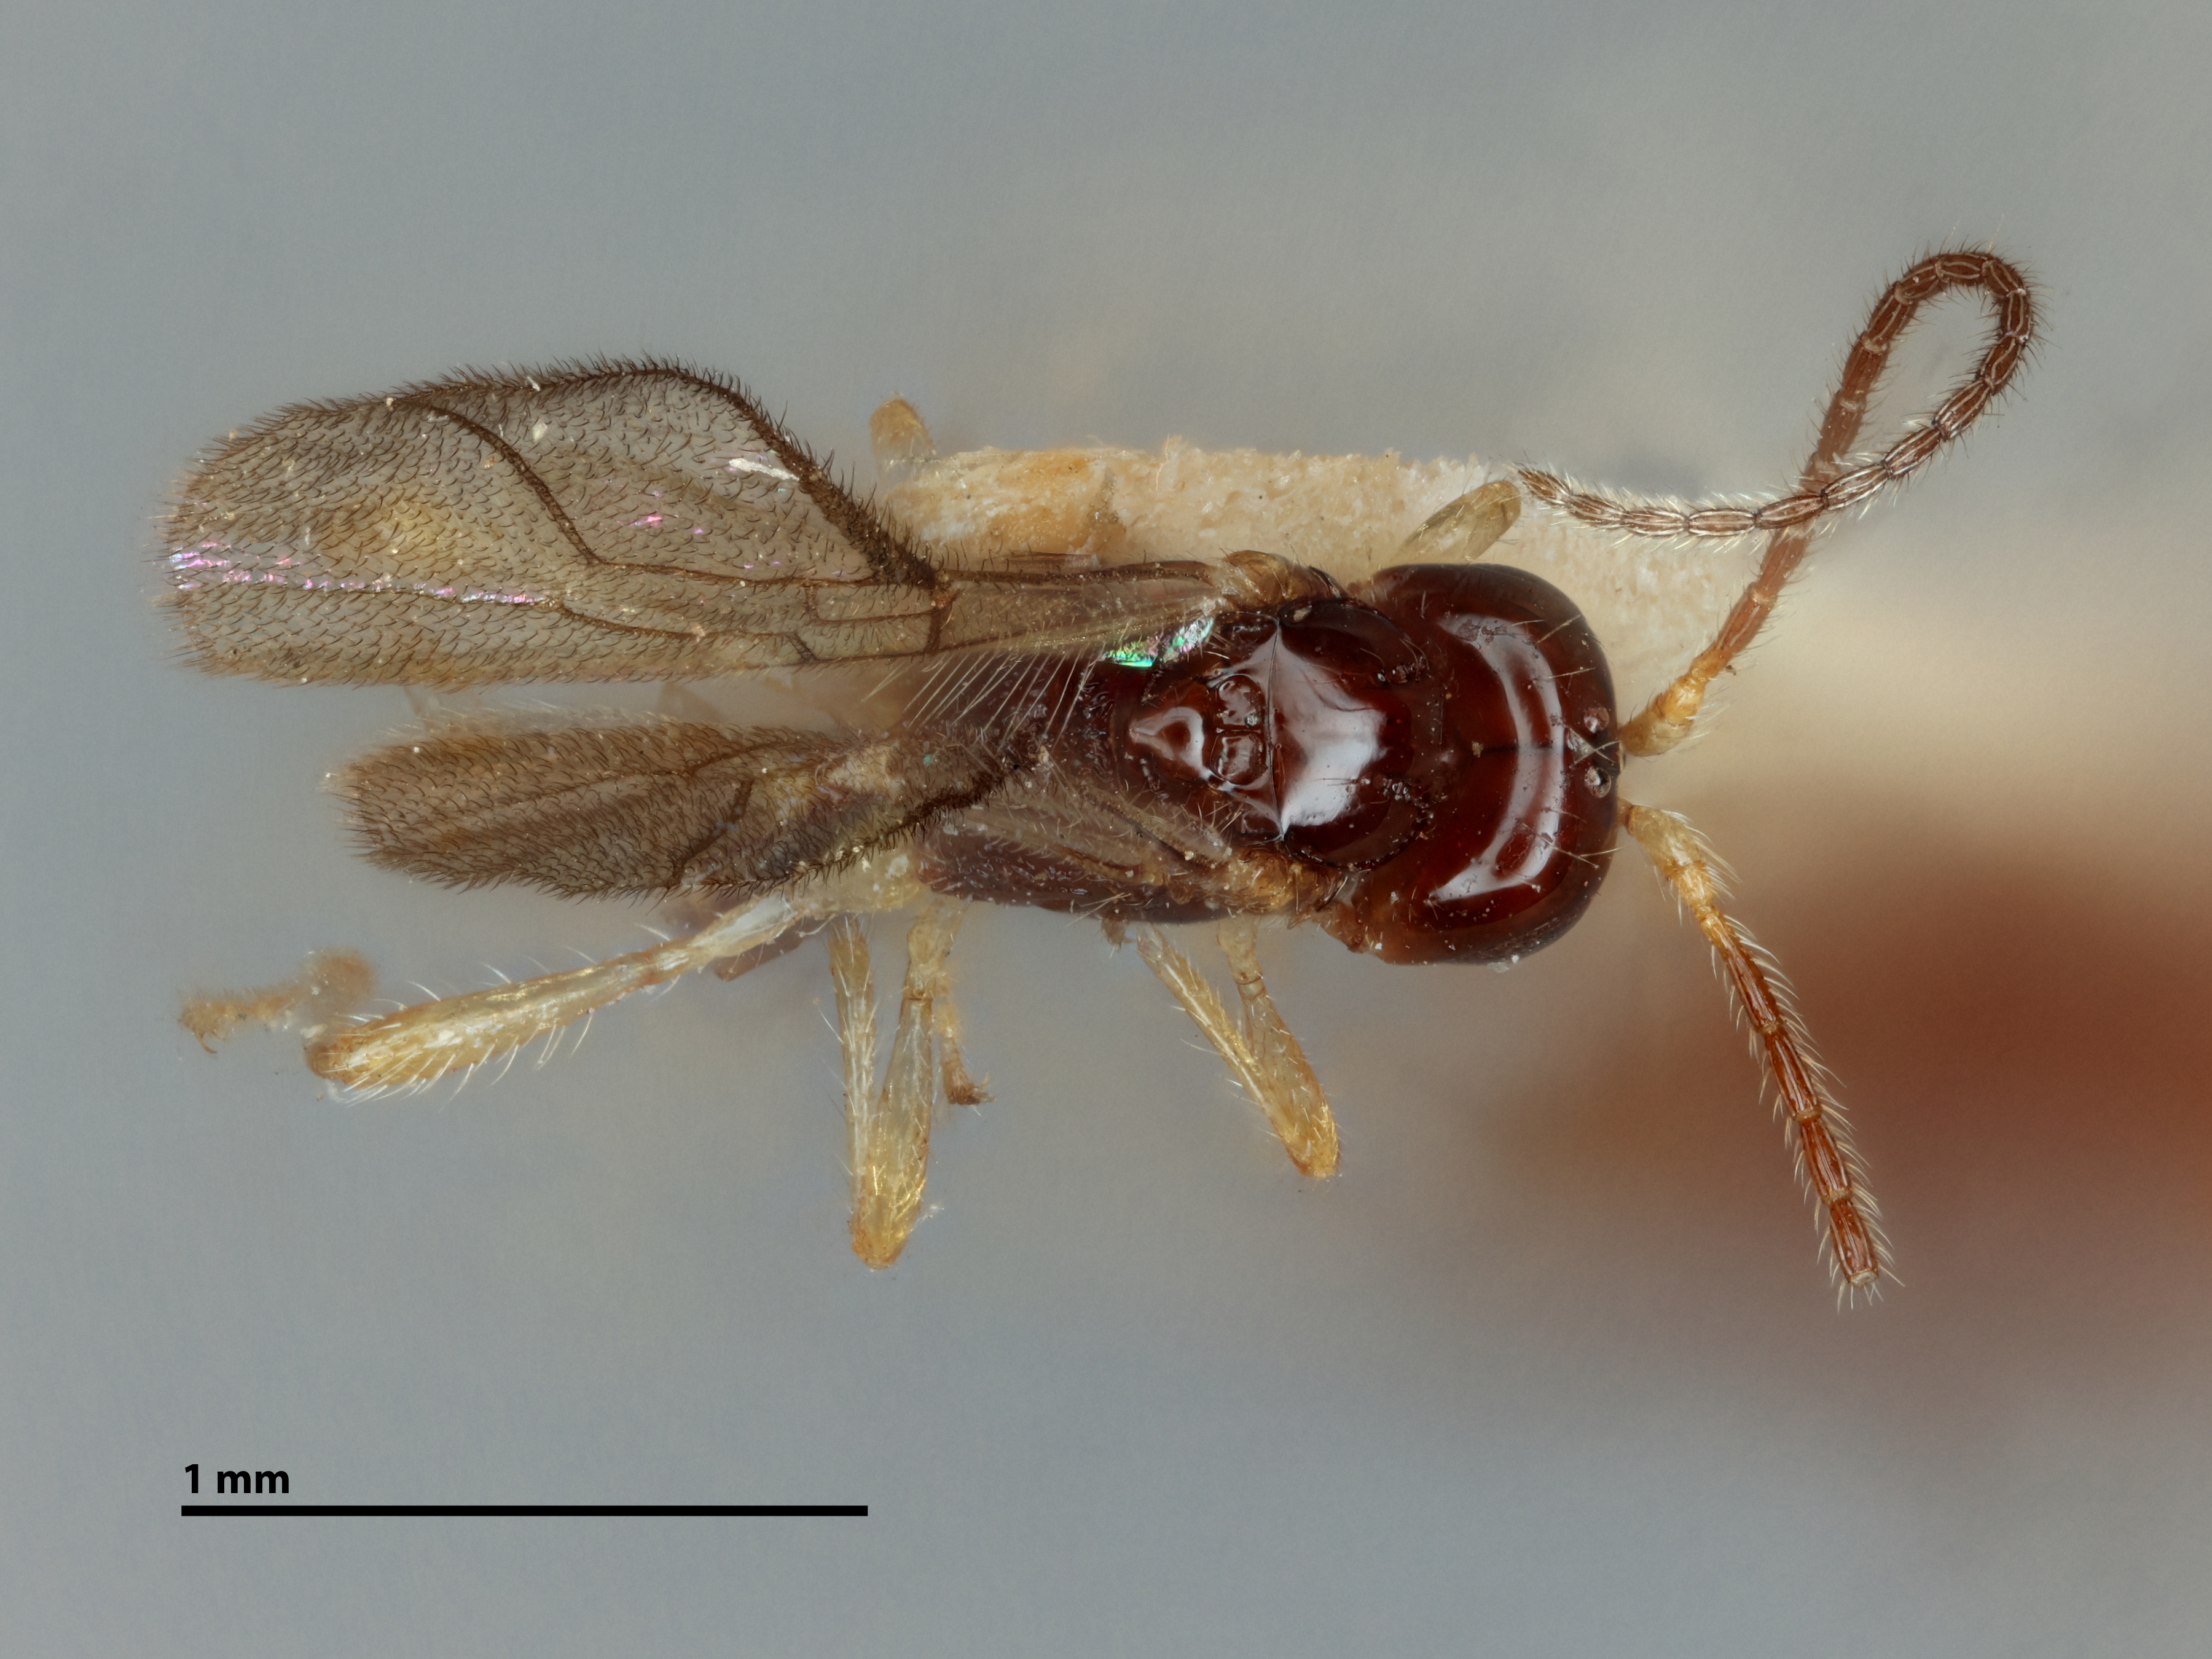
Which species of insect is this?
Aspilota fasciatae
